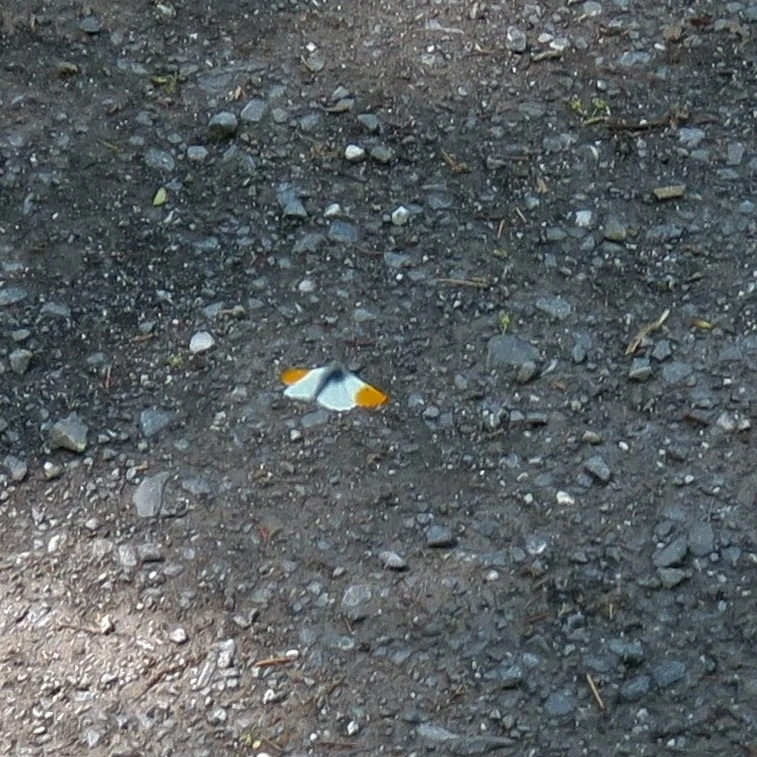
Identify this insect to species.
Anthocharis cardamines
